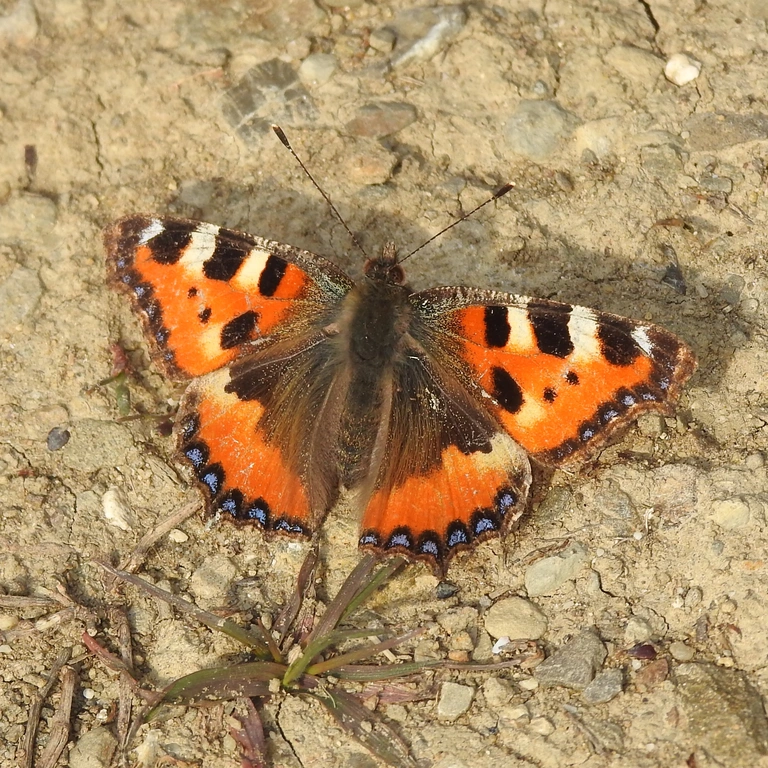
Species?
Aglais urticae
